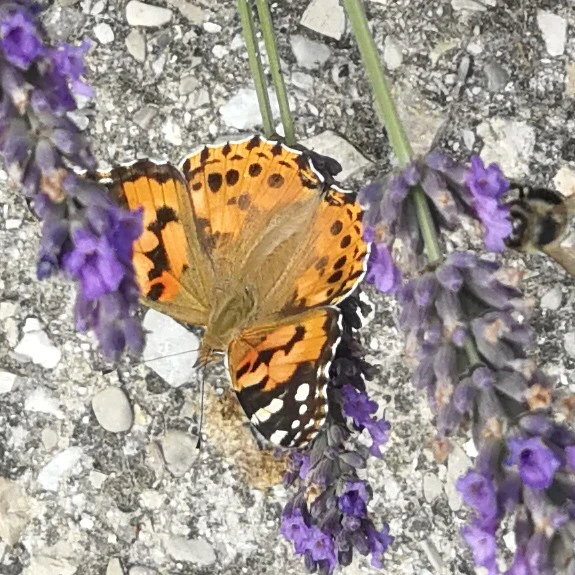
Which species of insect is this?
Vanessa cardui
